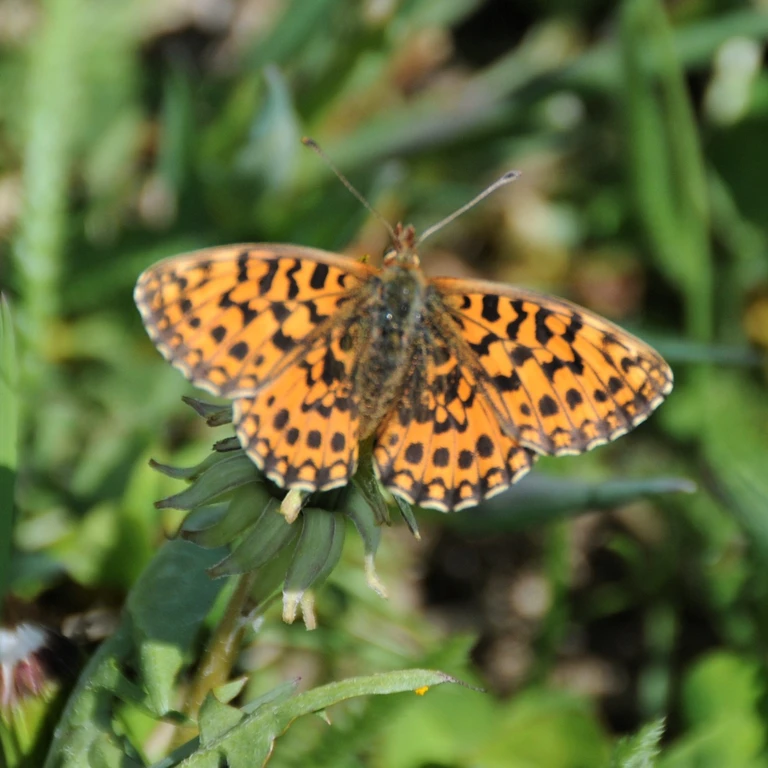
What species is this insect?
Boloria dia
